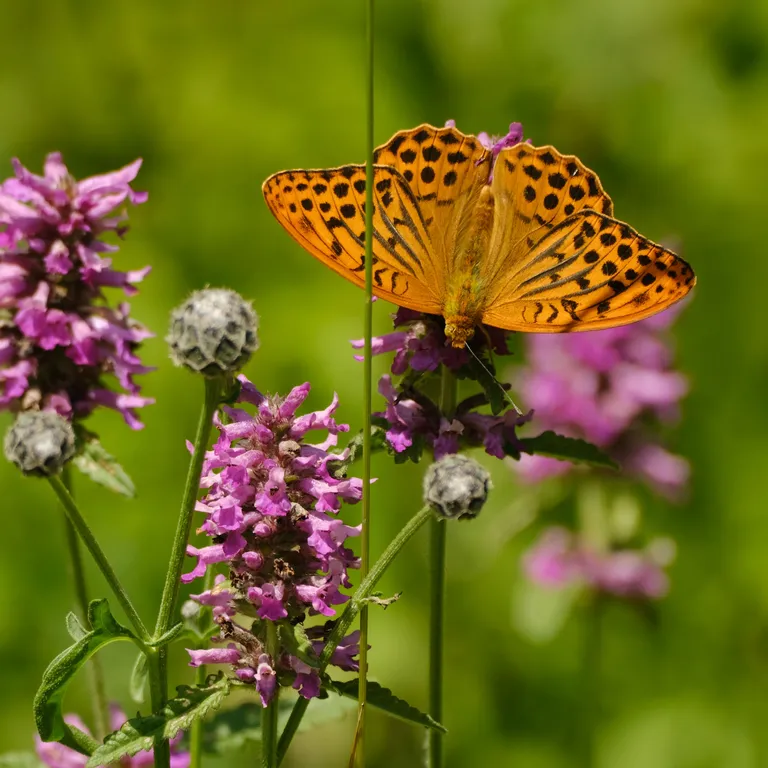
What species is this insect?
Argynnis paphia
